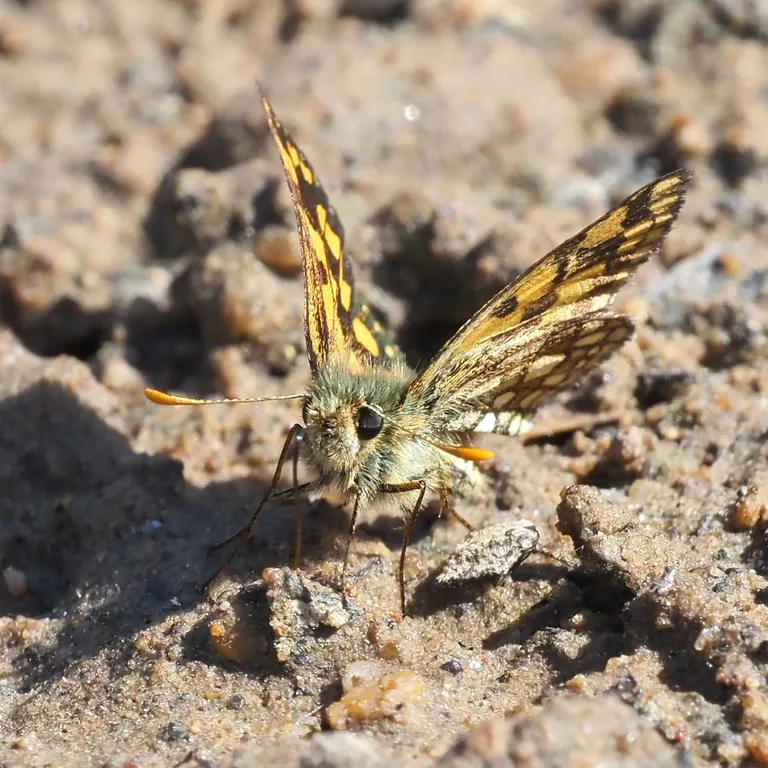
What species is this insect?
Carterocephalus palaemon
